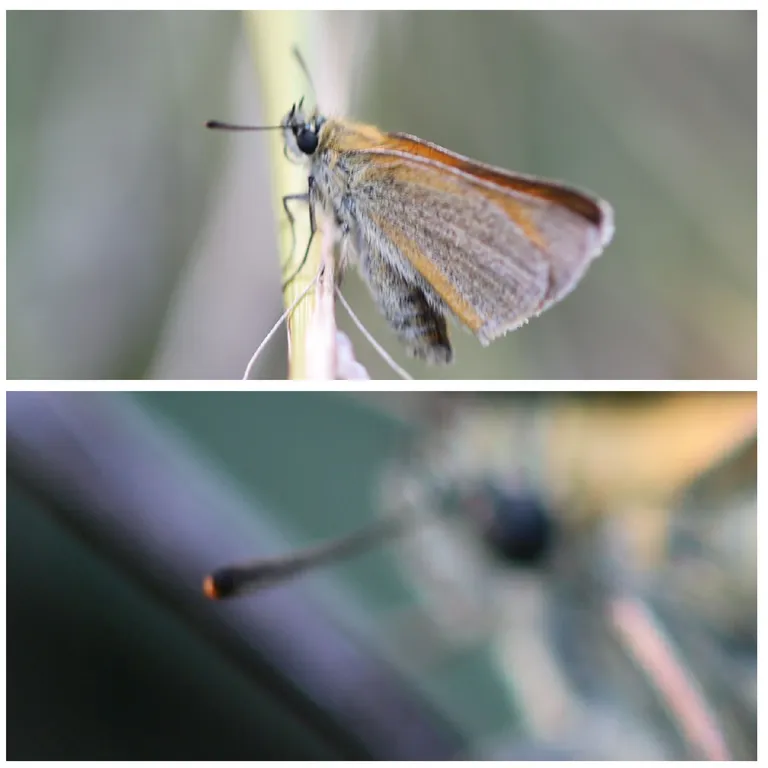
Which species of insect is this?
Thymelicus sylvestris
